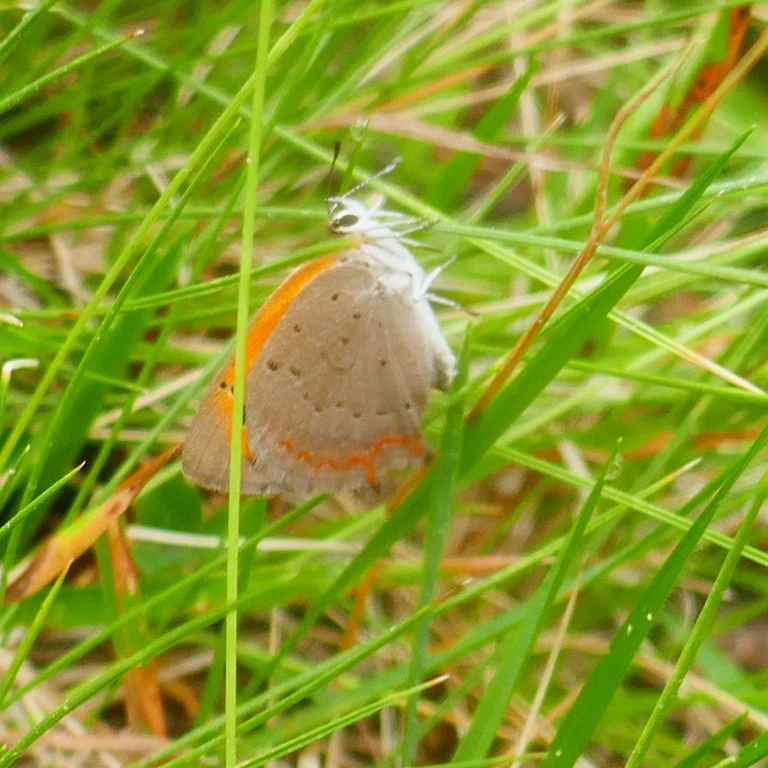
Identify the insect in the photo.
Lycaena phlaeas
